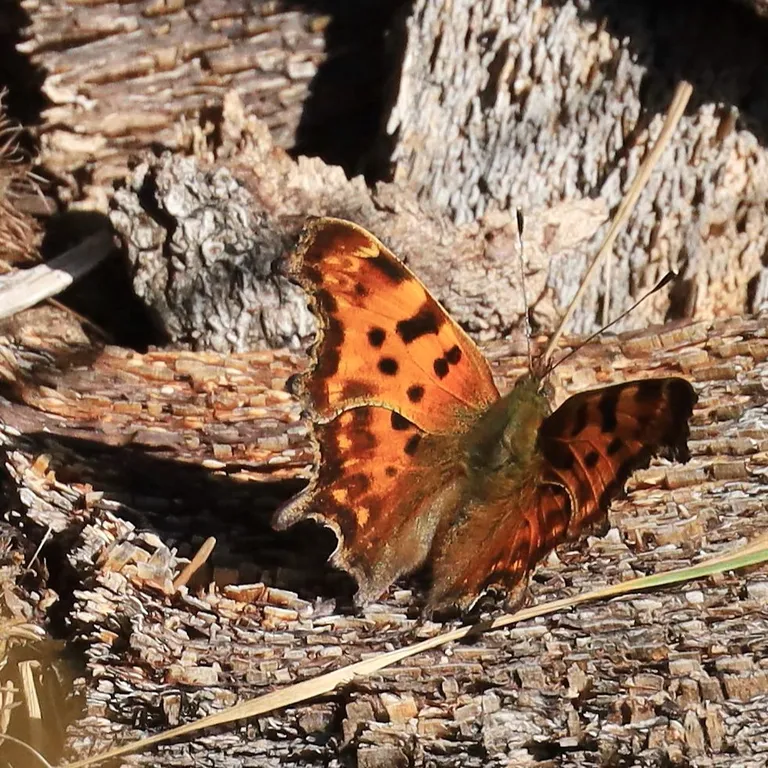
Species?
Polygonia c-album
